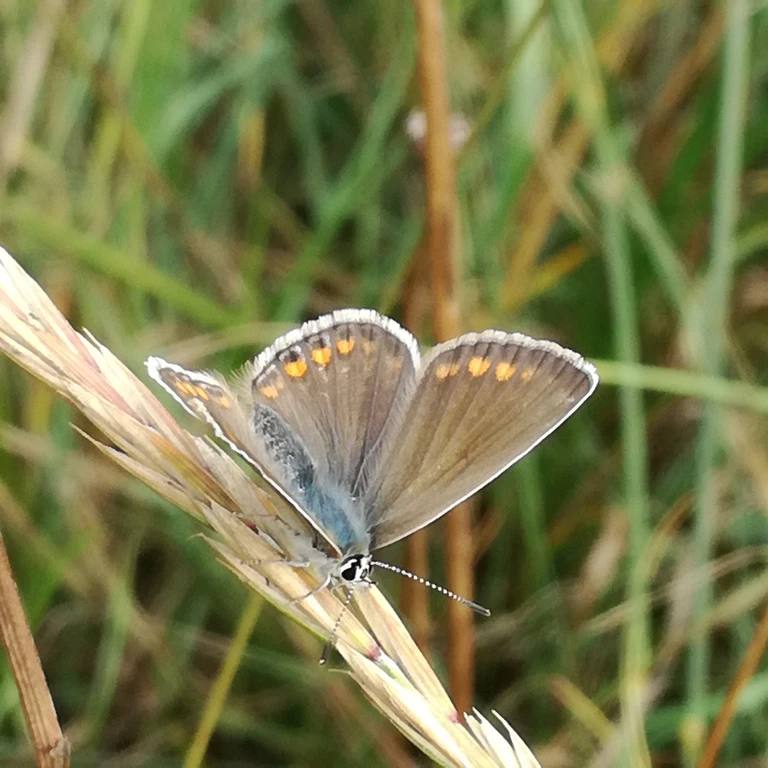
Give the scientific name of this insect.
Polyommatus icarus
